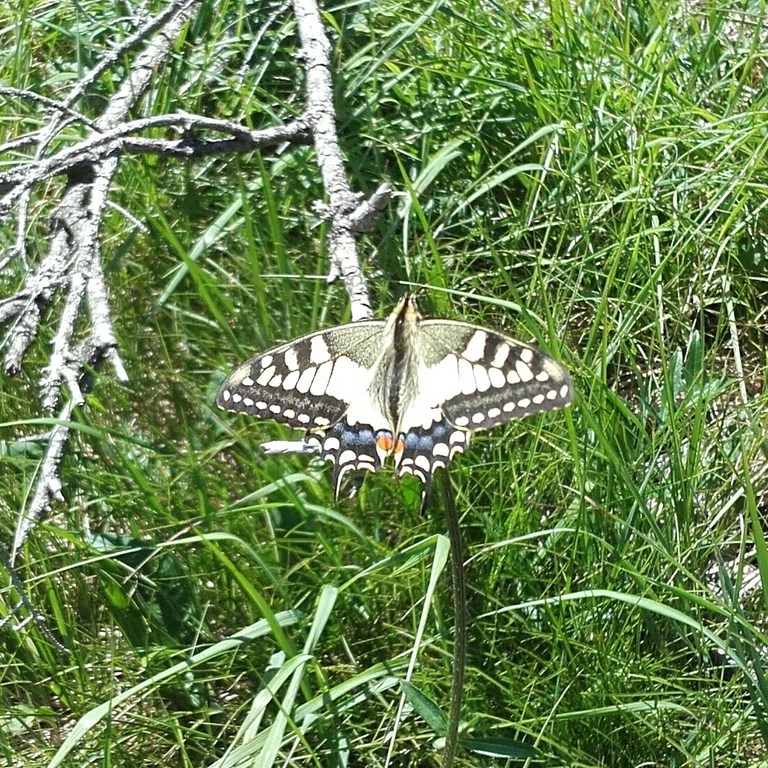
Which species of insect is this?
Papilio machaon
